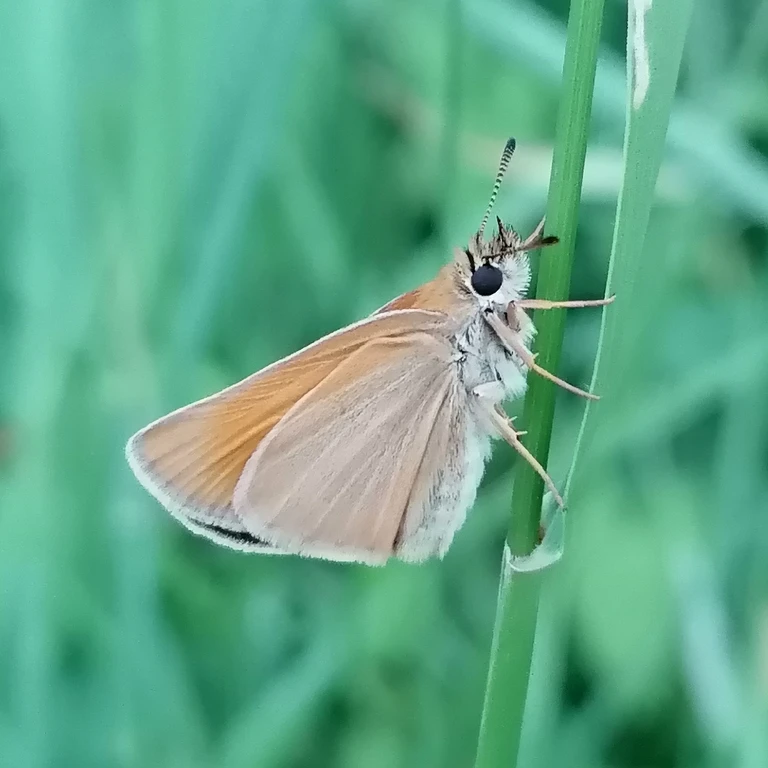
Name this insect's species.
Thymelicus lineola
